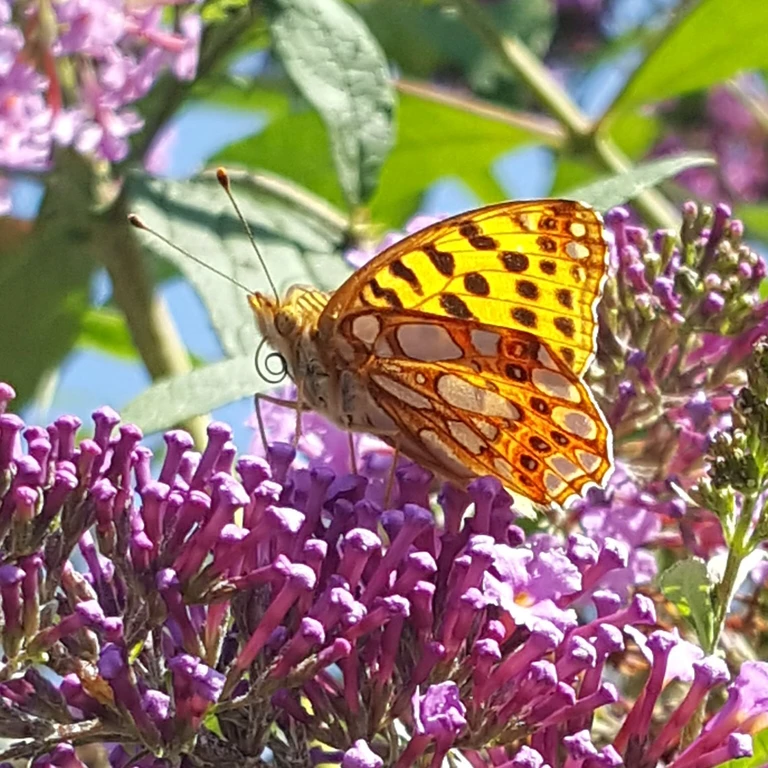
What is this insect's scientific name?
Issoria lathonia
